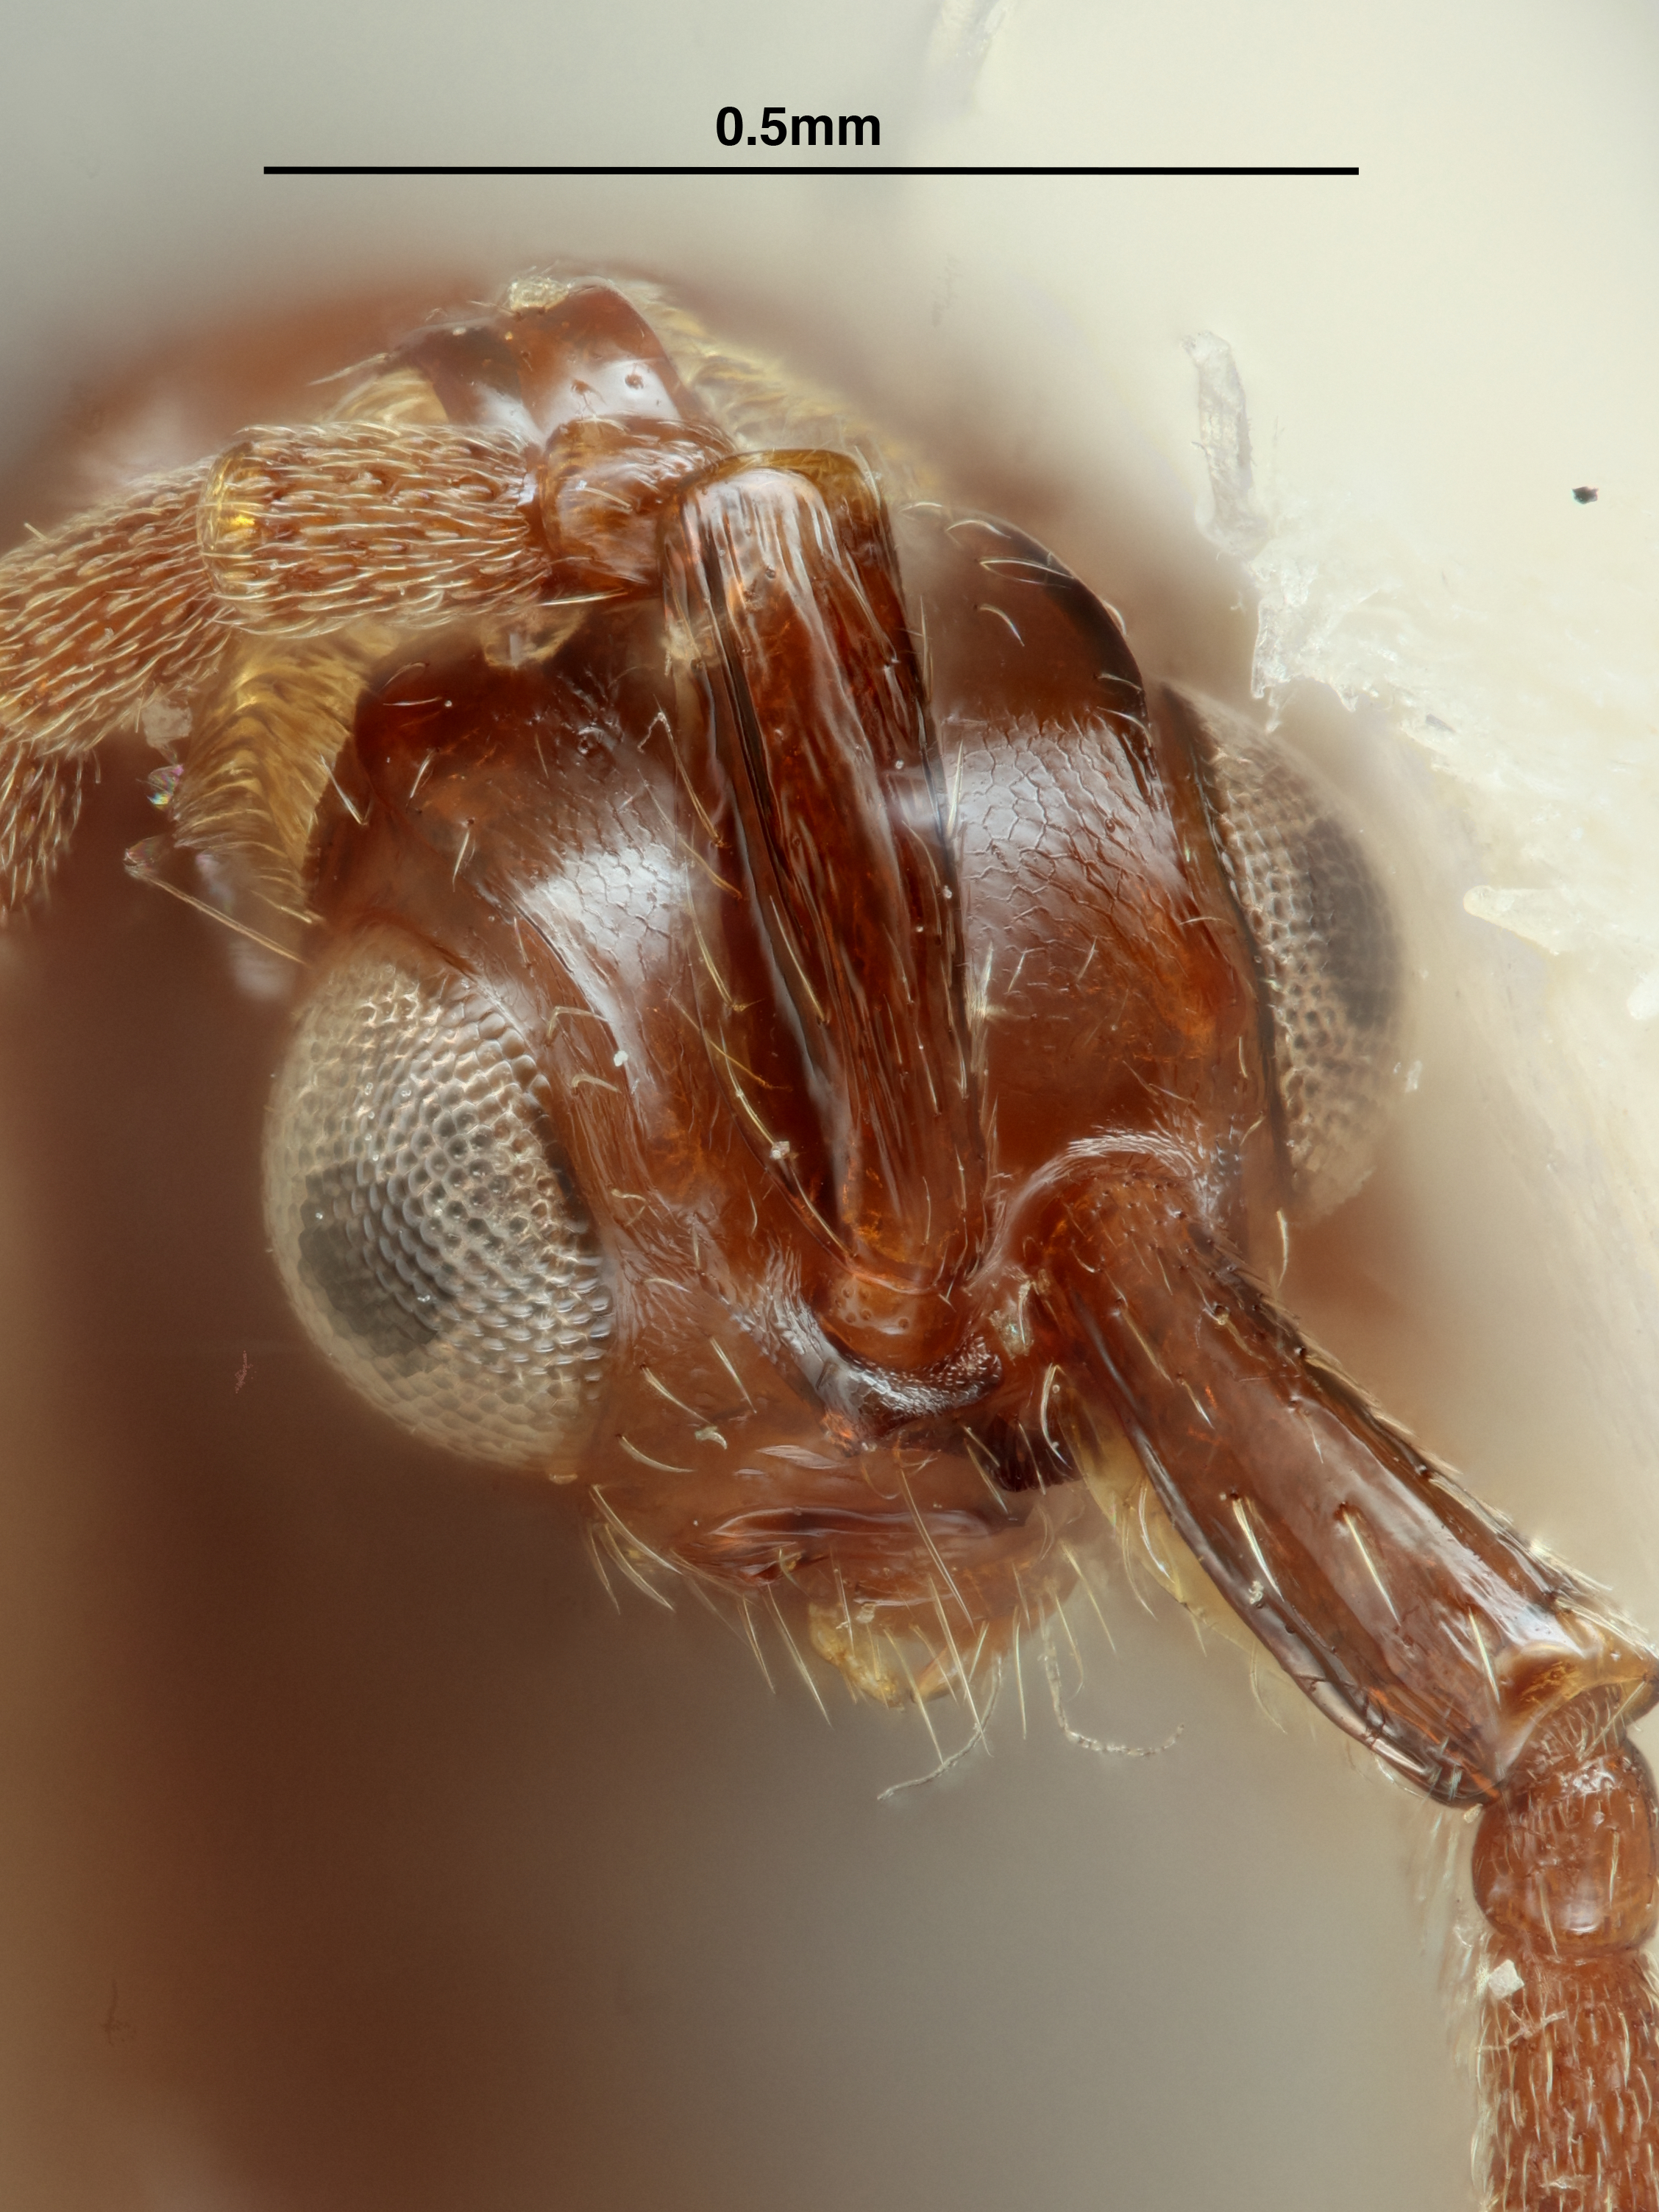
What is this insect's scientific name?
Loboscelidia castanea
